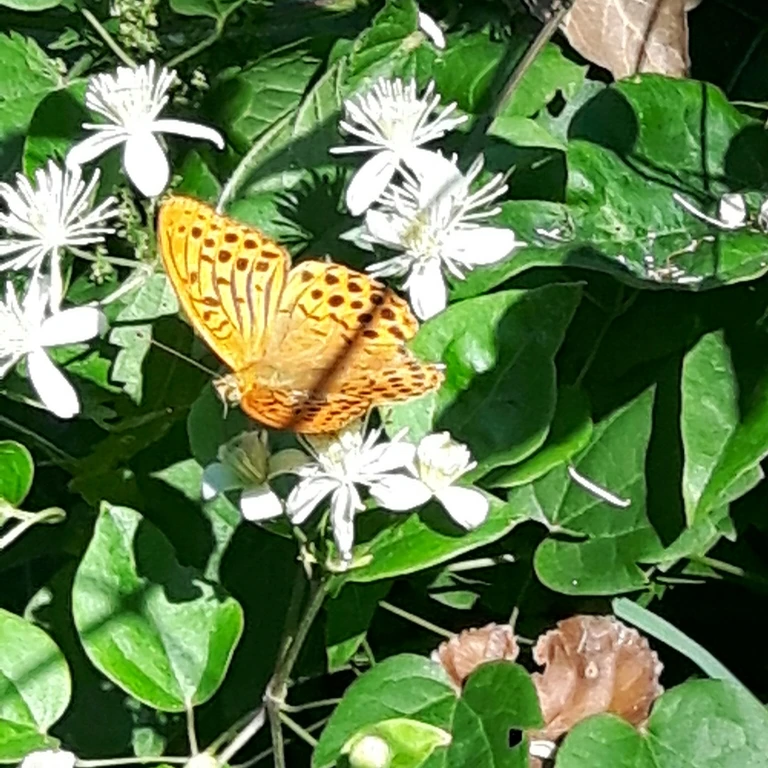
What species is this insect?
Argynnis paphia
